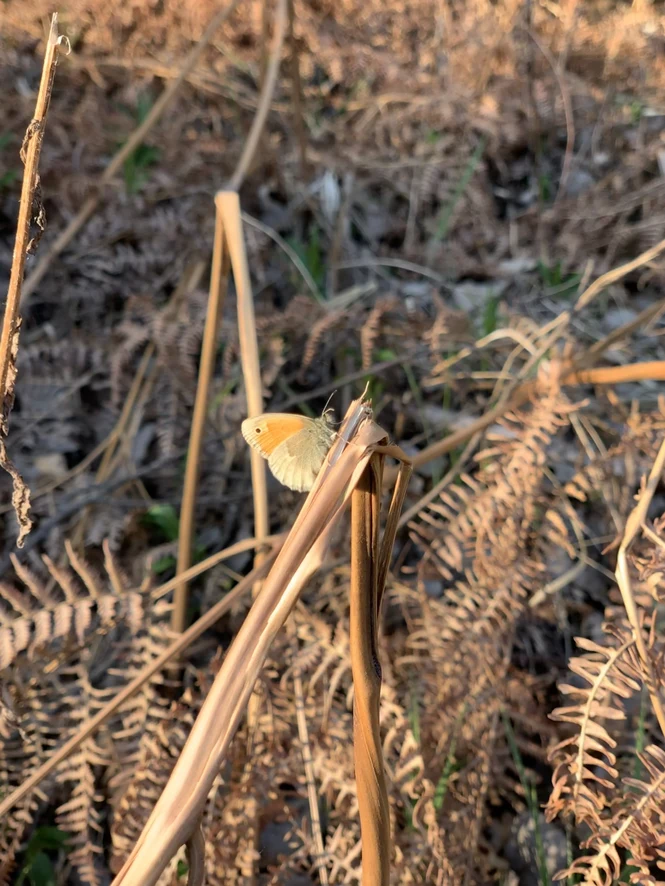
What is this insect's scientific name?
Coenonympha pamphilus
